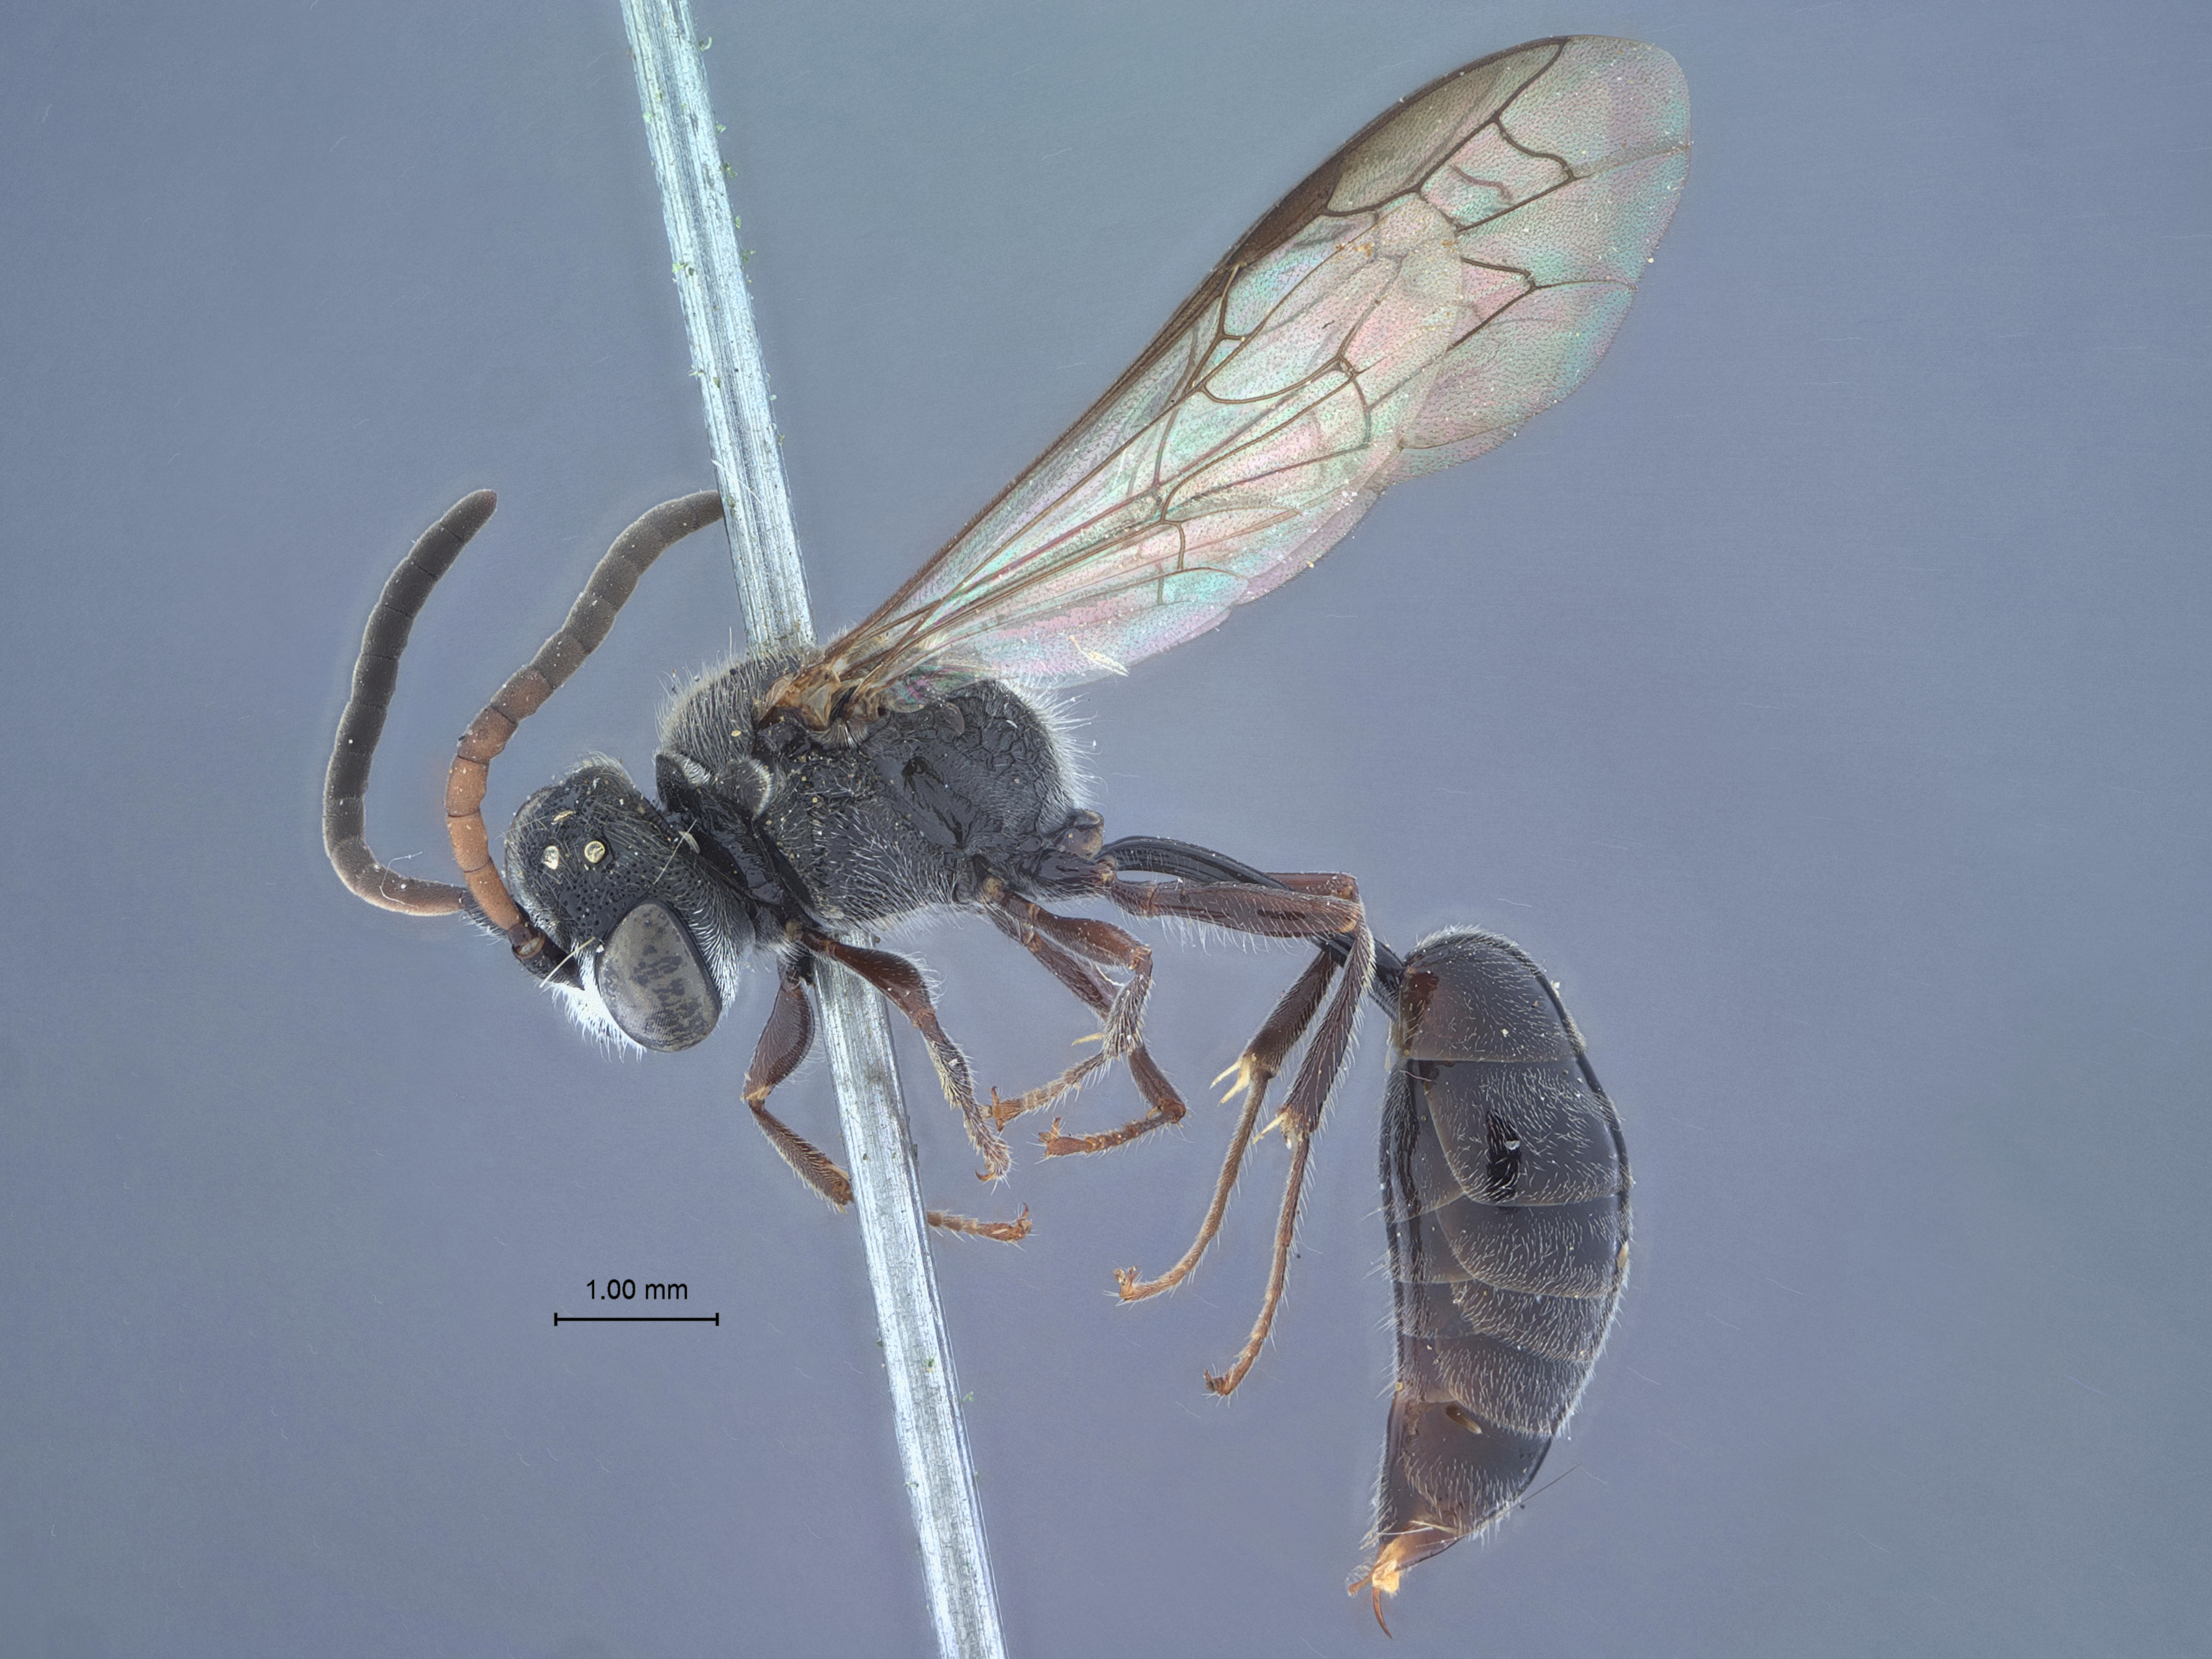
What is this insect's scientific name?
Psen spicatus
